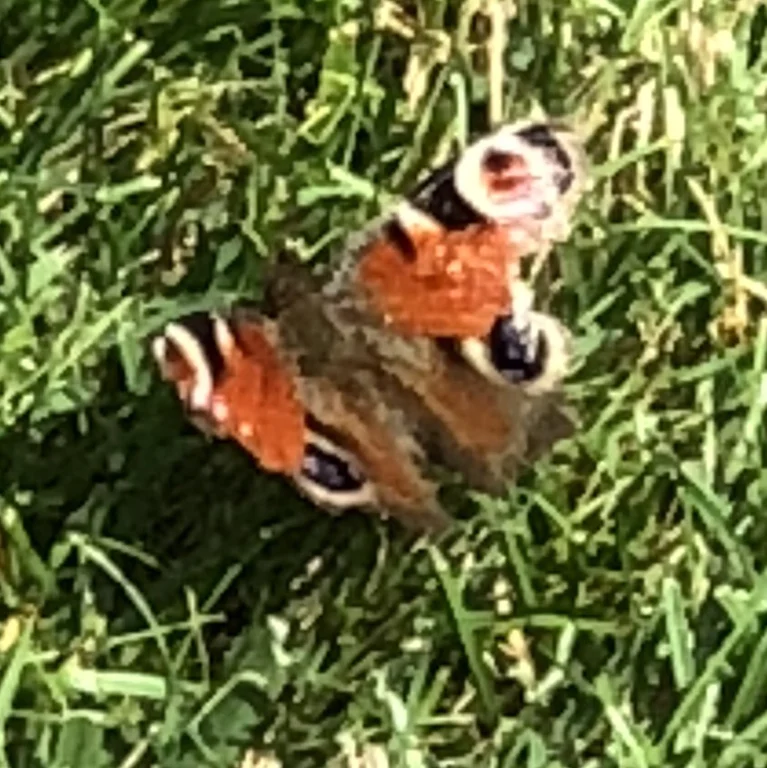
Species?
Aglais io
